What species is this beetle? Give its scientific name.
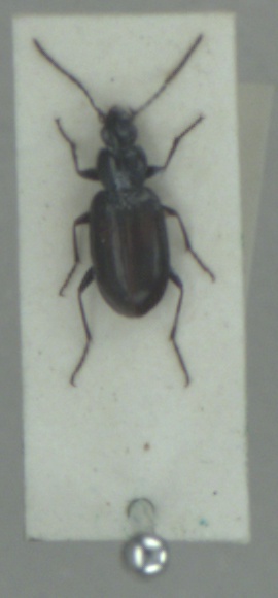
Agonum gracile
